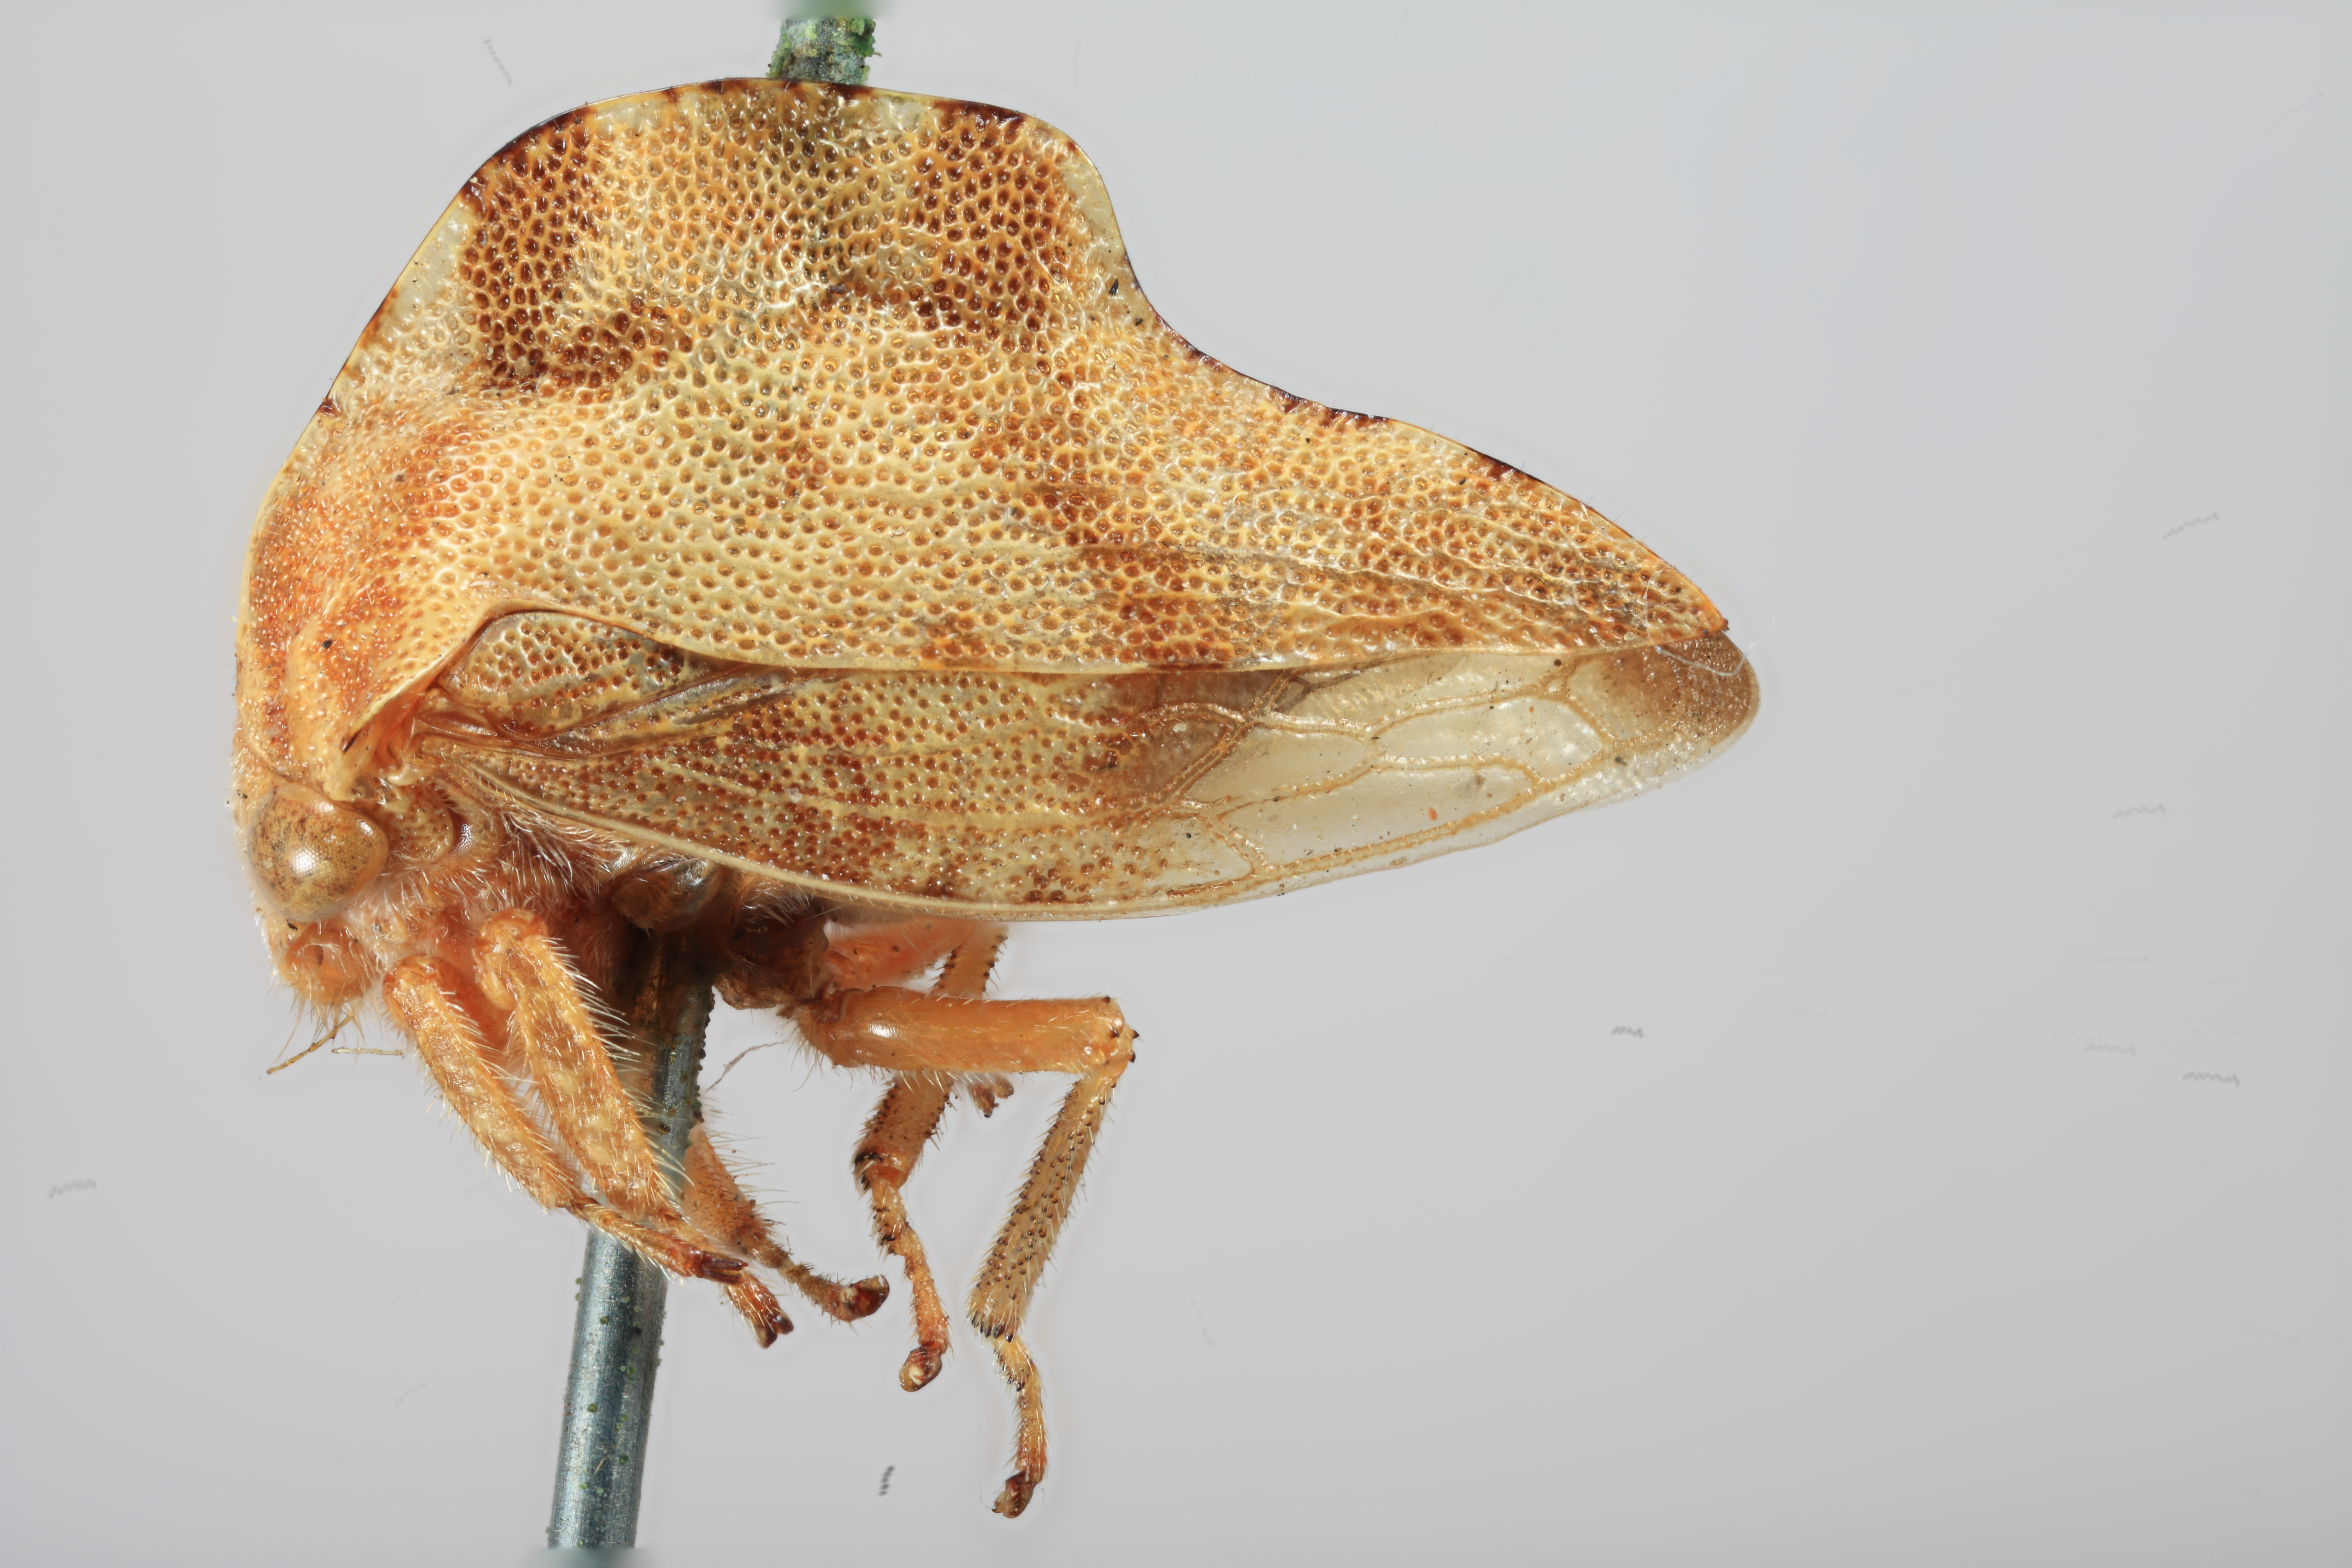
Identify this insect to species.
Telamona coquilletti
